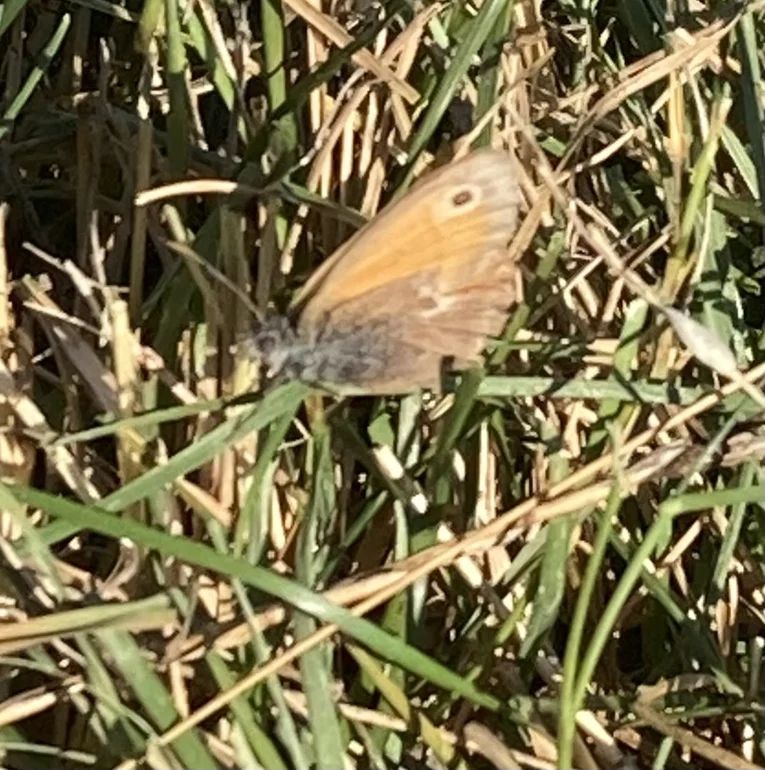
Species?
Coenonympha pamphilus
